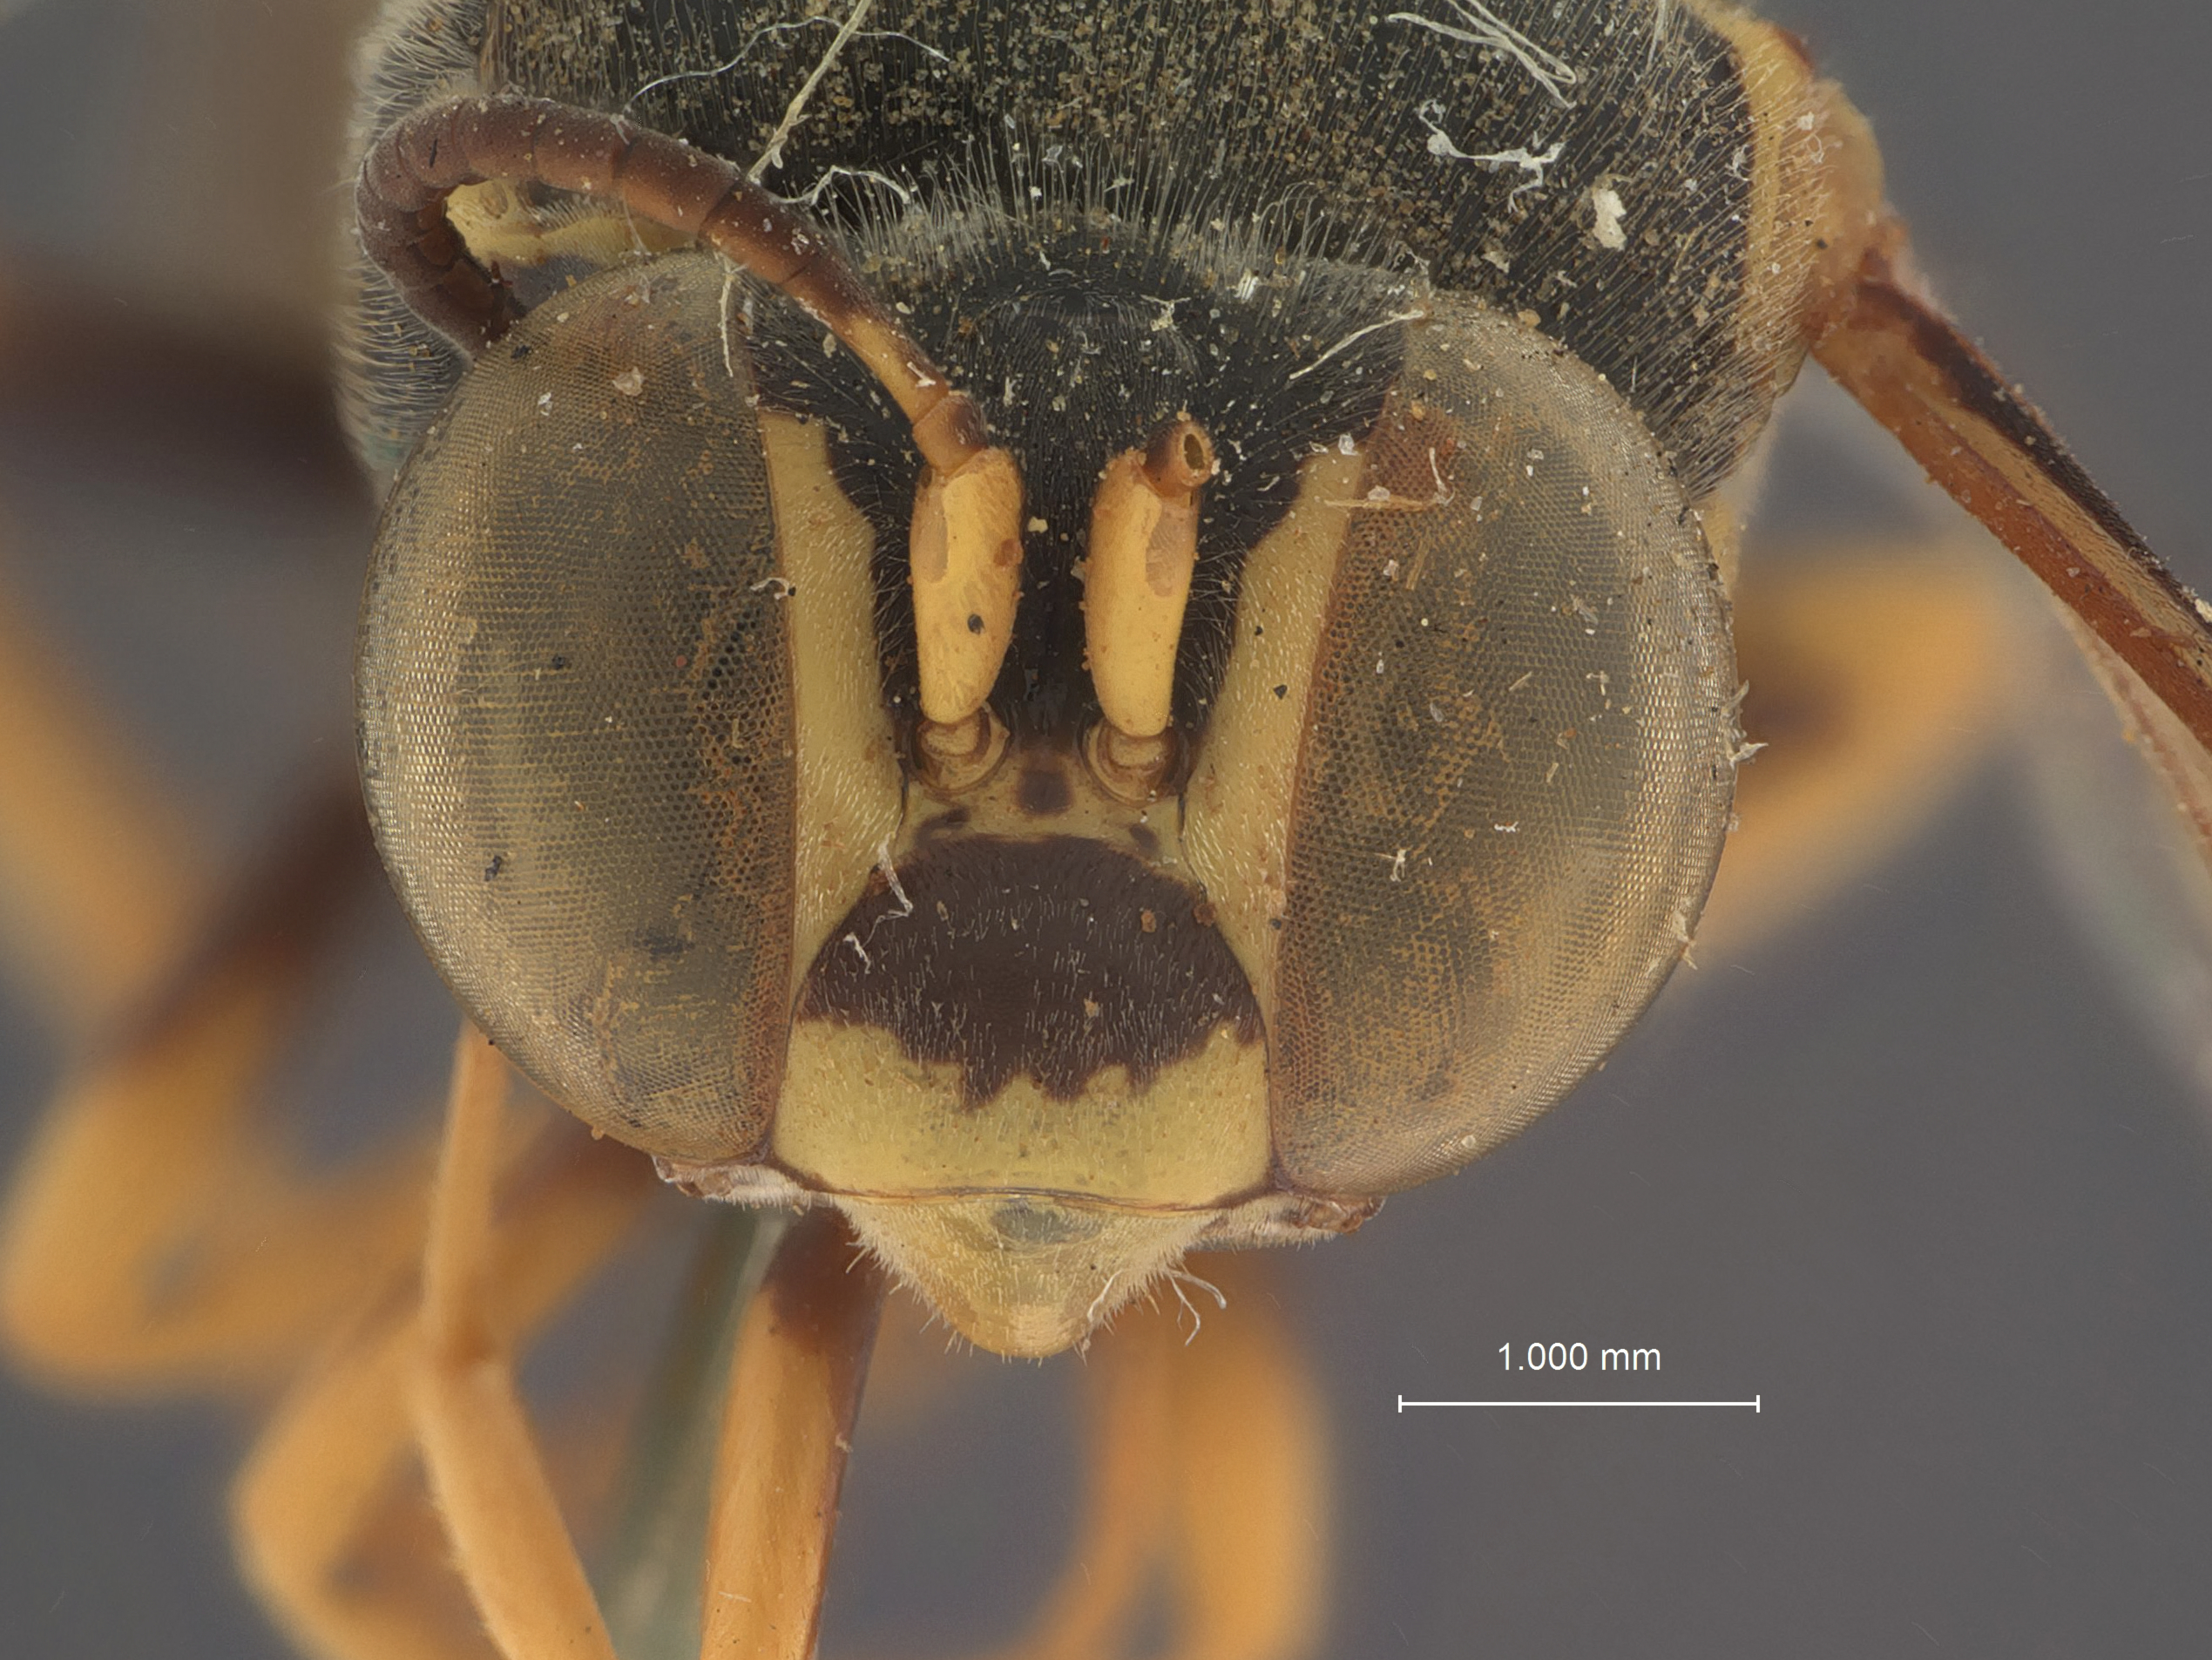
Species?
Bembidula capnoptera
